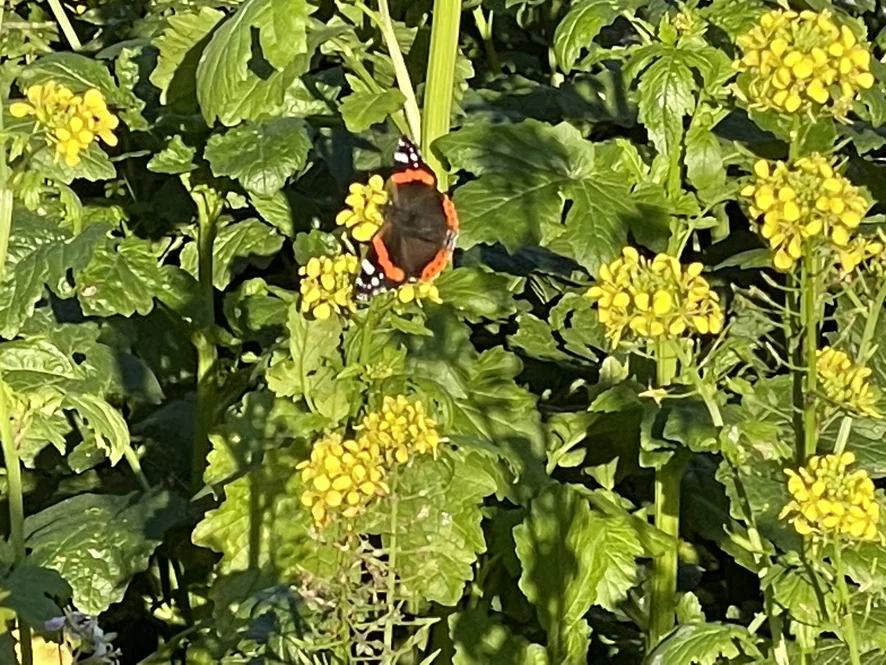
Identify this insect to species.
Vanessa atalanta
